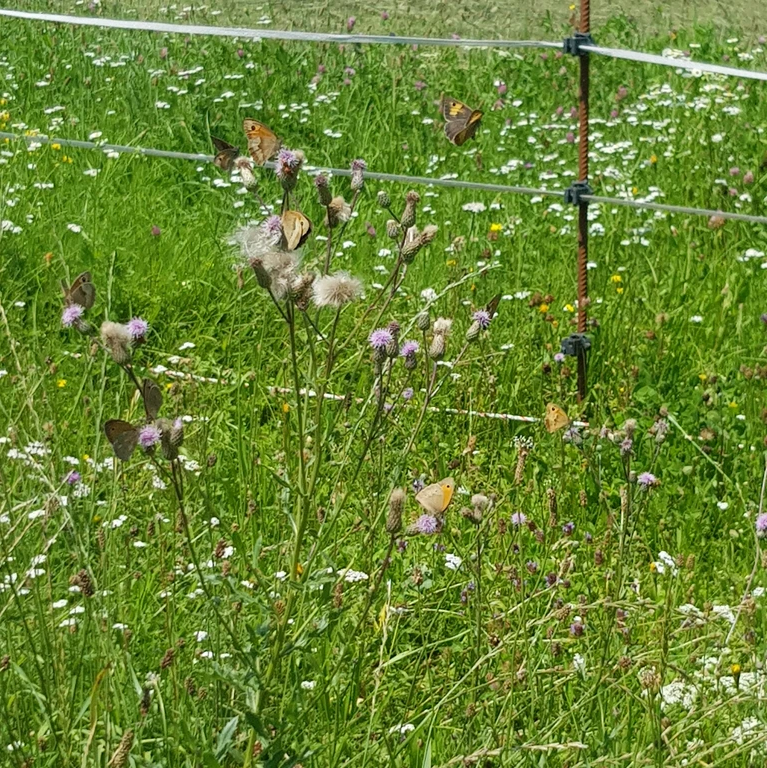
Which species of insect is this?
Maniola jurtina
